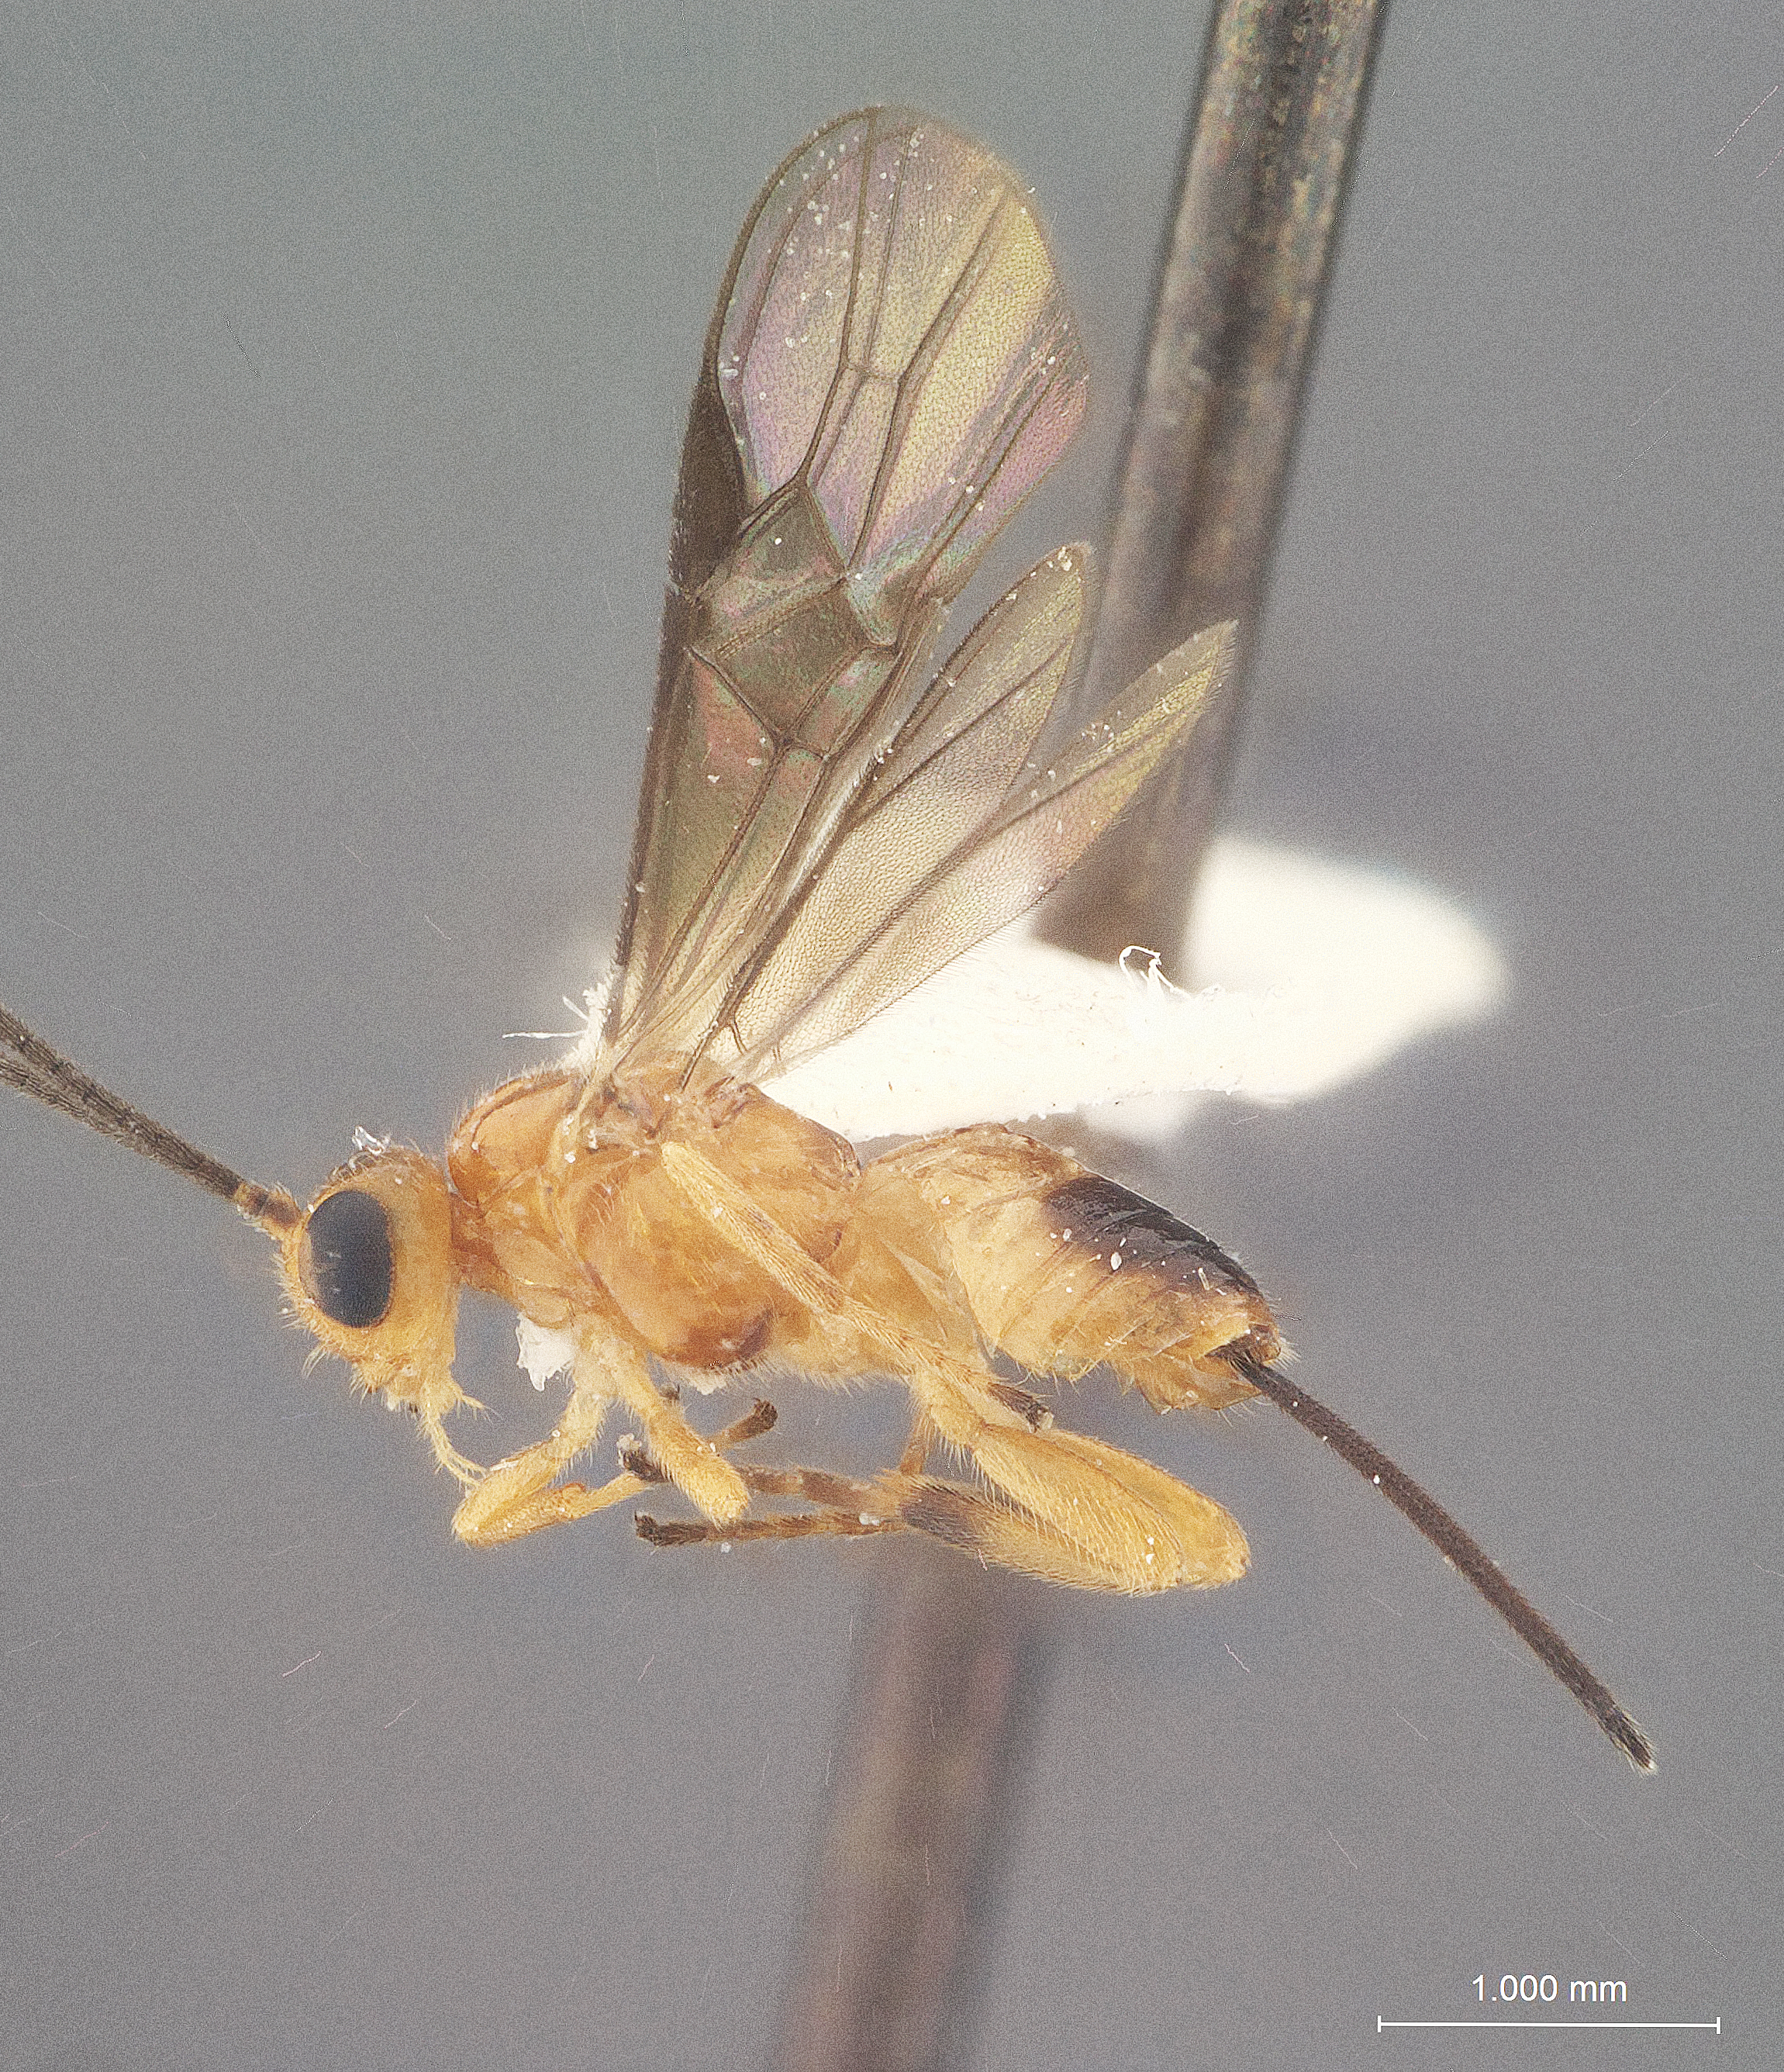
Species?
Bracon compressitarsis
